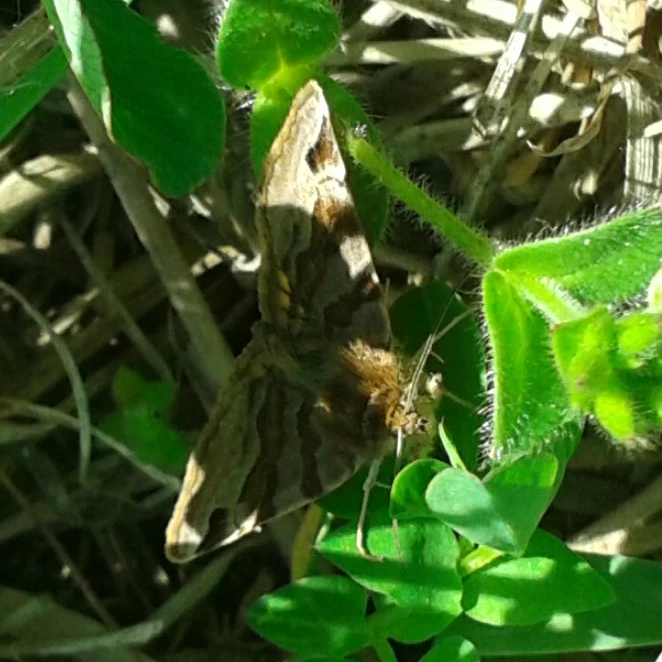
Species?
Euclidia glyphica
